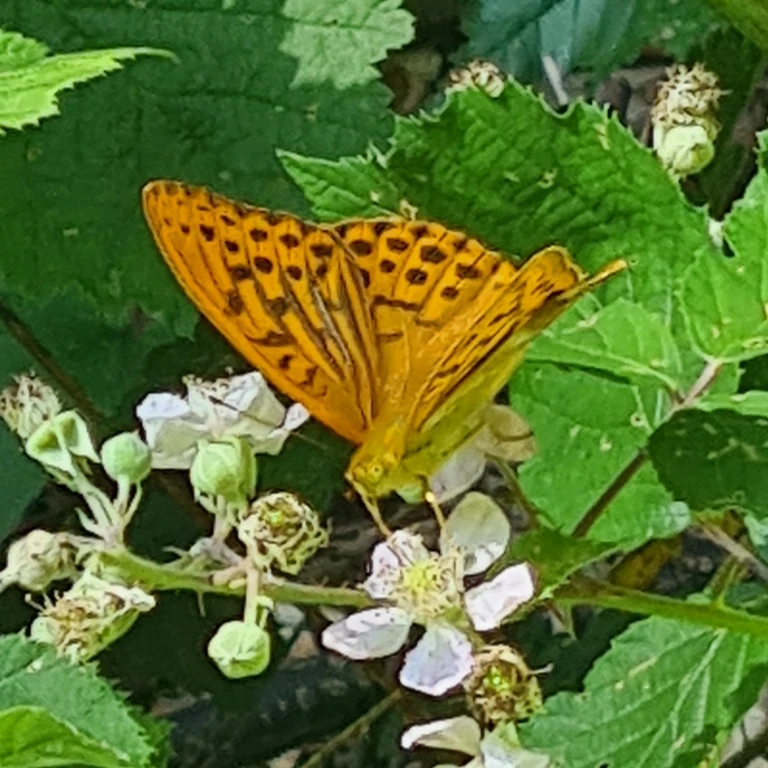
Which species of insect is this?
Argynnis paphia
